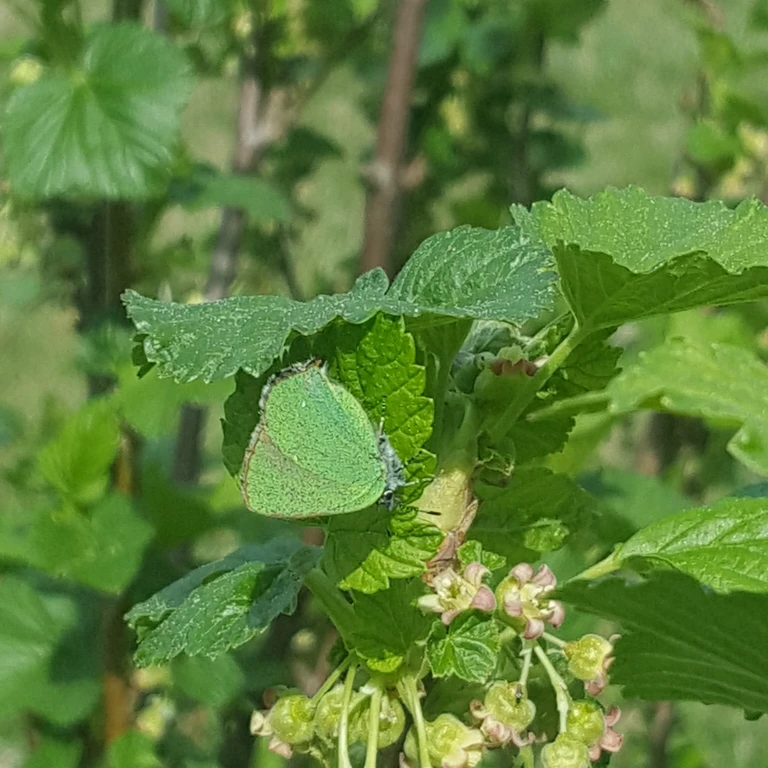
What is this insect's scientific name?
Callophrys rubi
